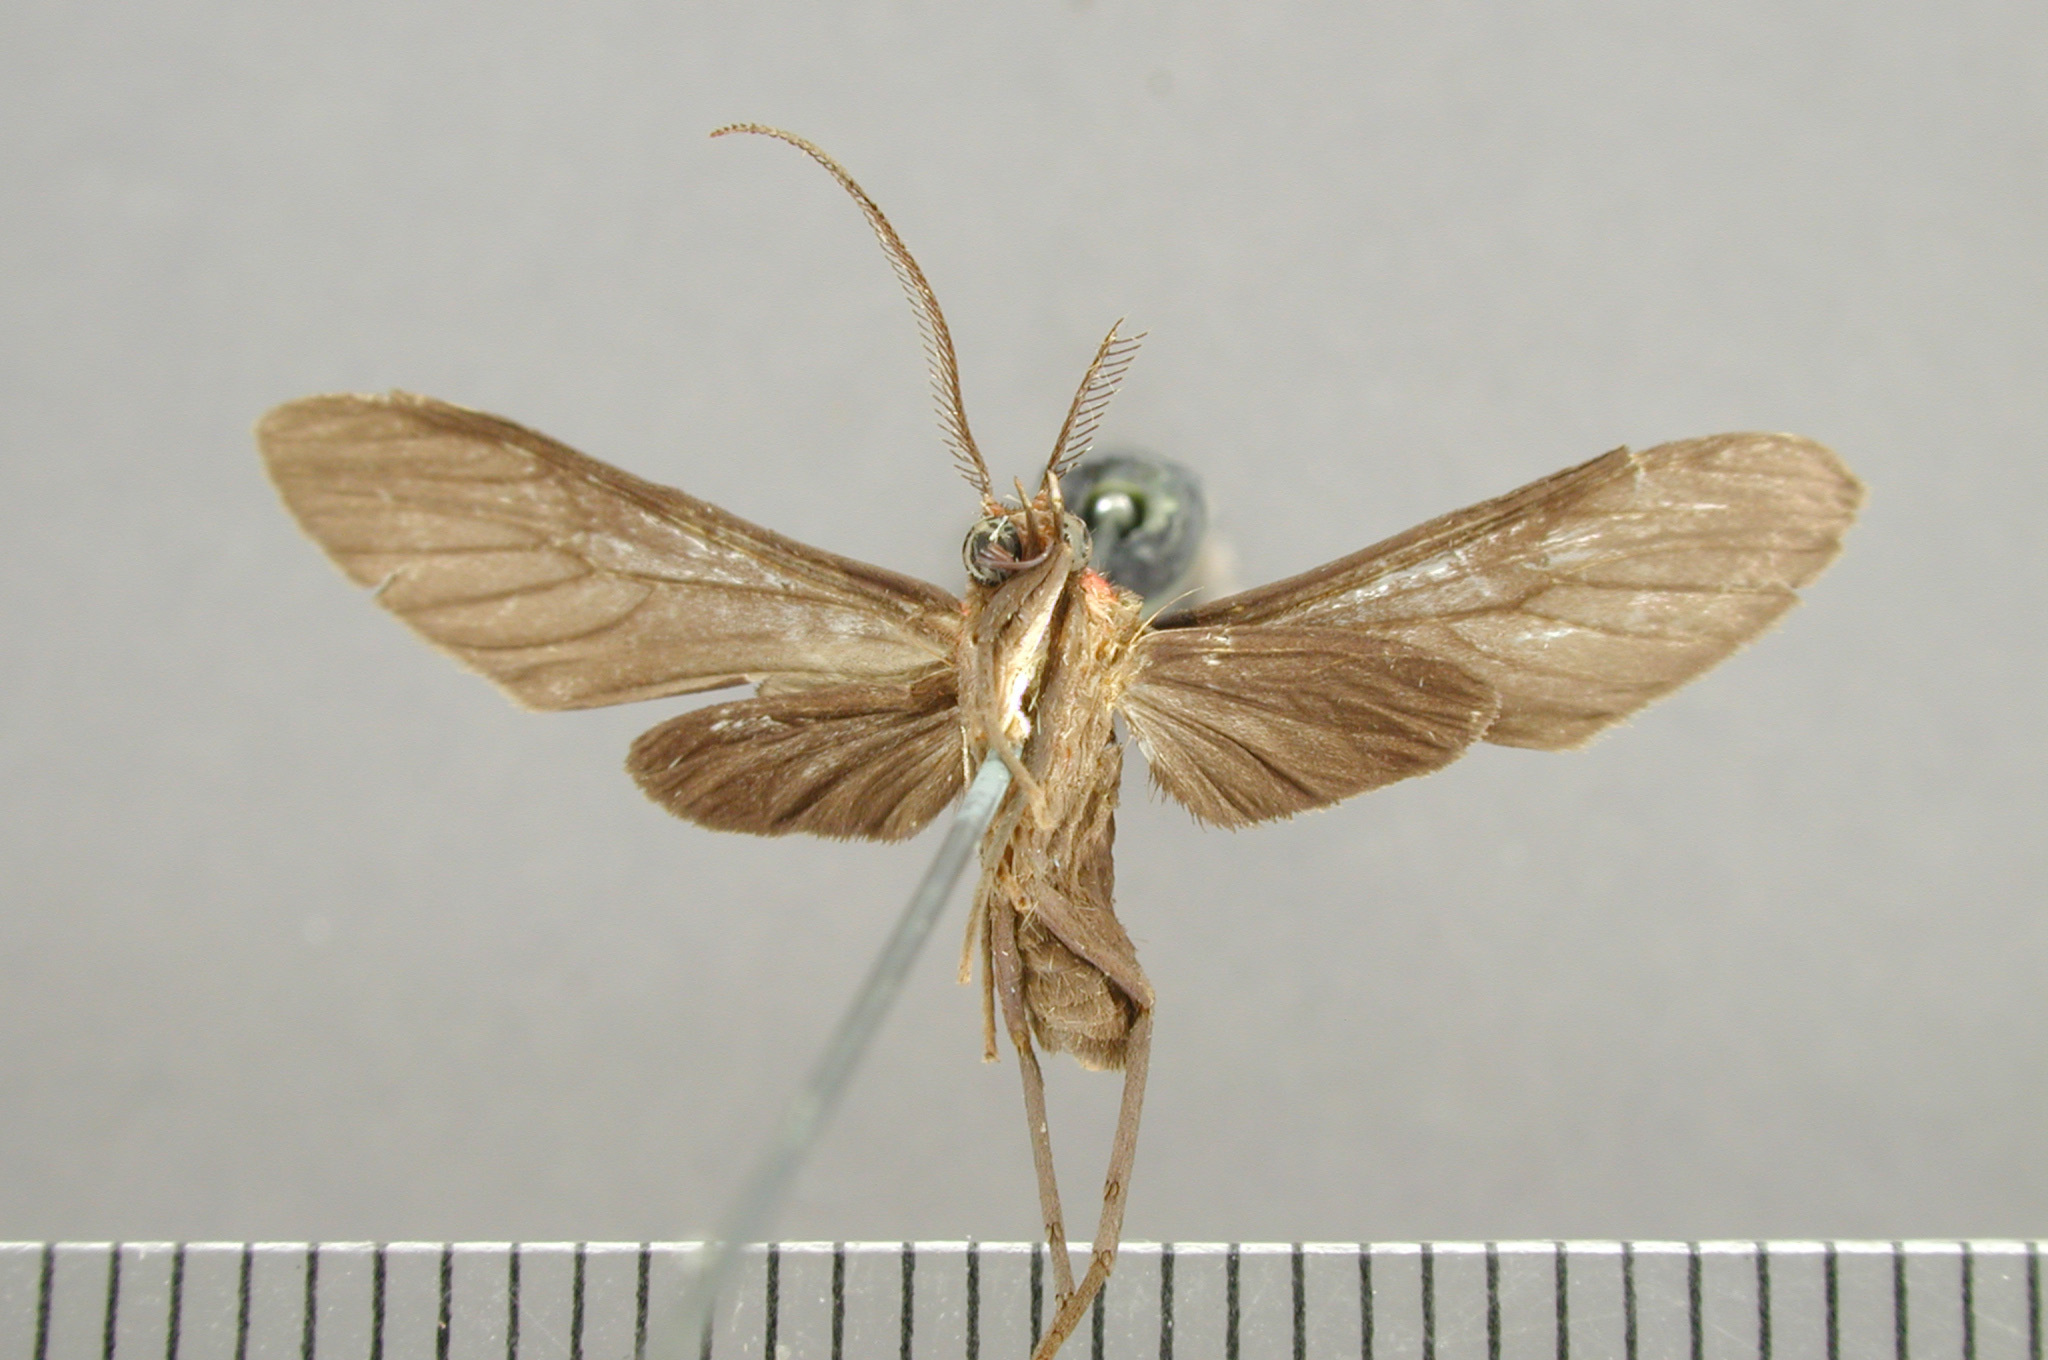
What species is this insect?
Saurita latens
